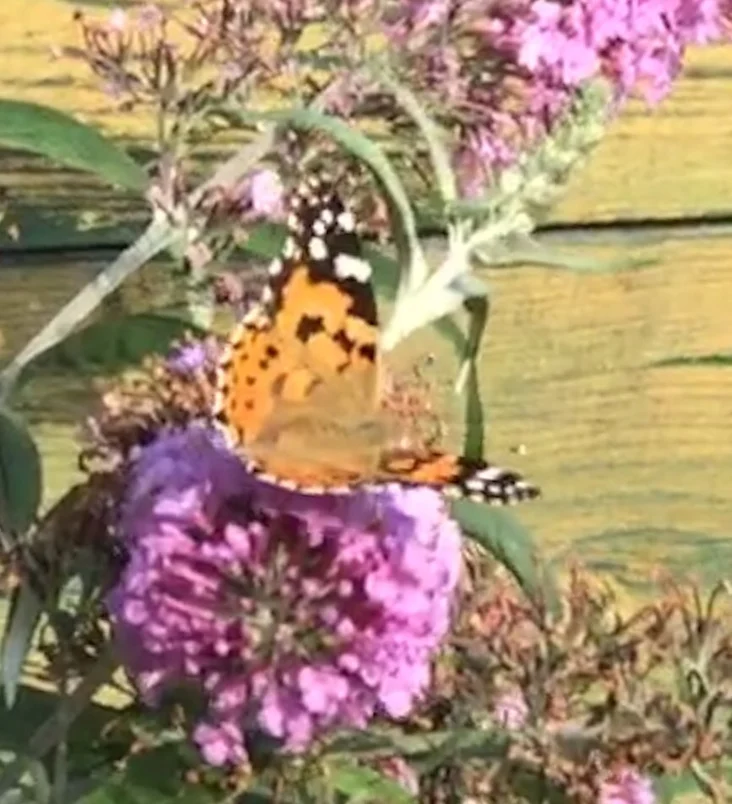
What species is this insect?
Vanessa cardui
